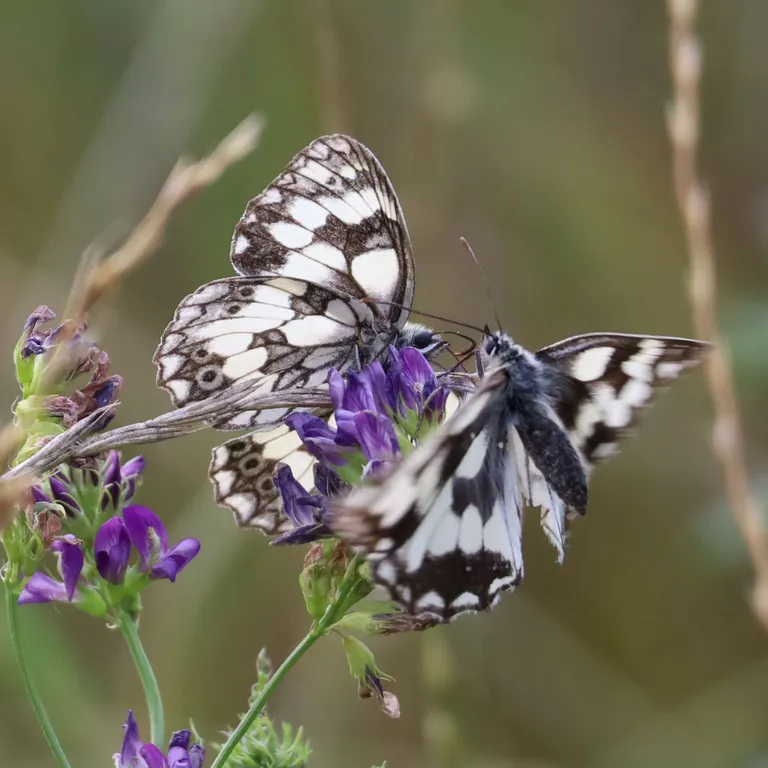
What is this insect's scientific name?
Melanargia galathea
